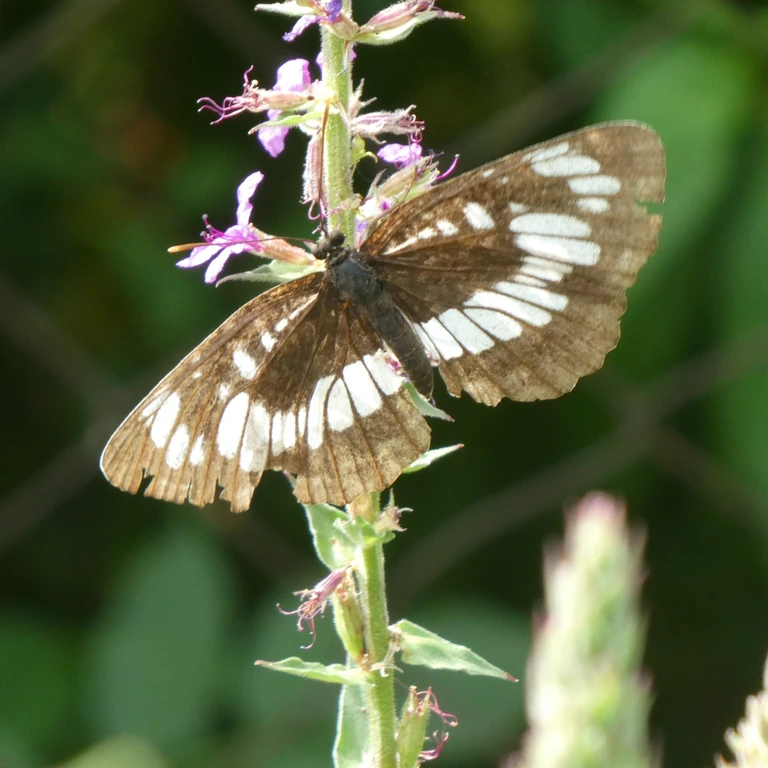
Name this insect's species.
Neptis rivularis
